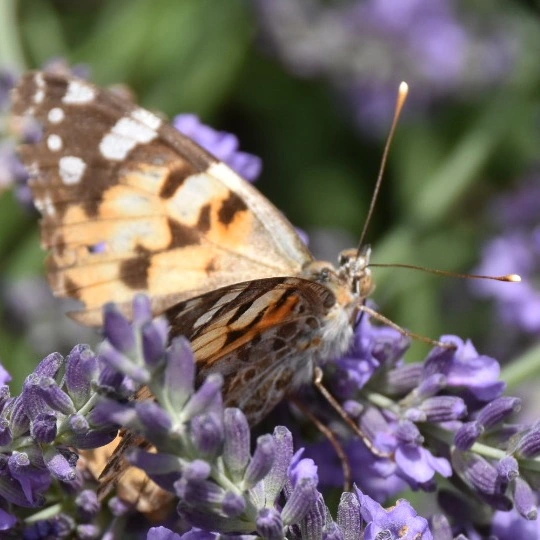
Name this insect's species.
Vanessa cardui
